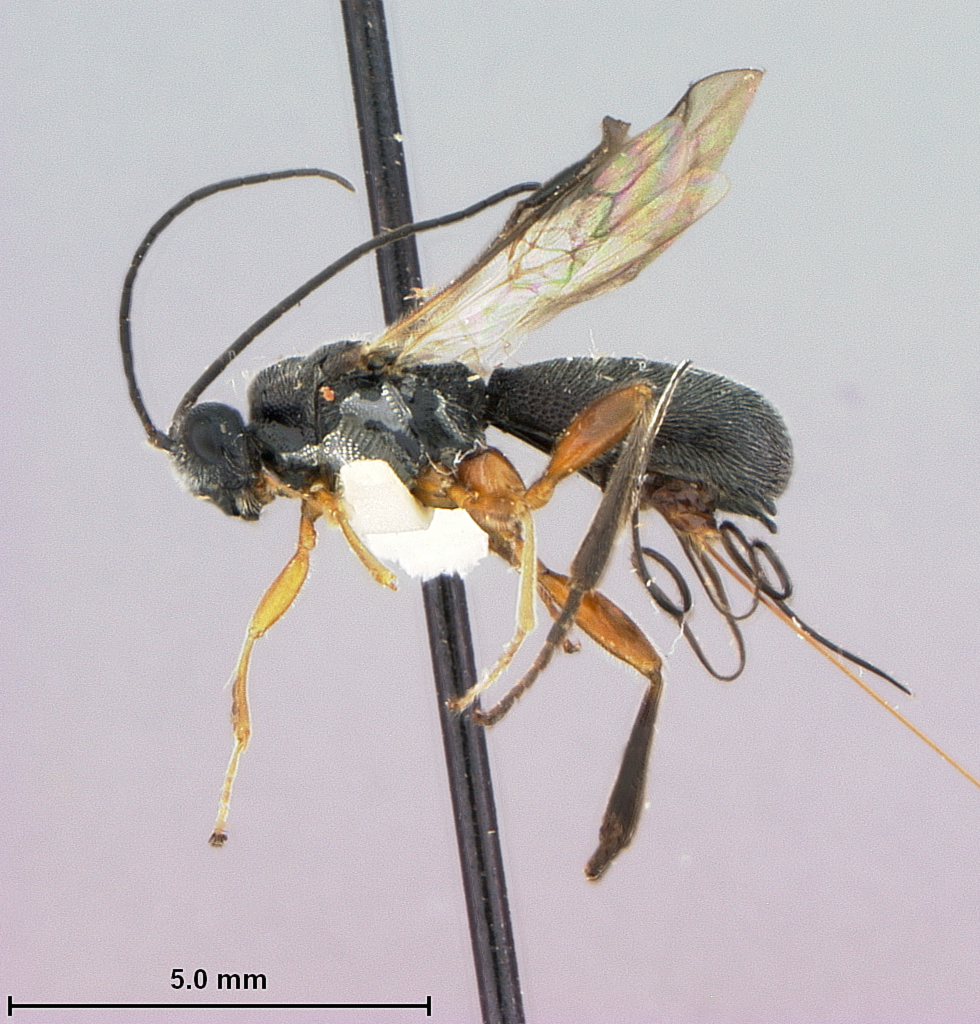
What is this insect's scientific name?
Urosigalphus donnae
